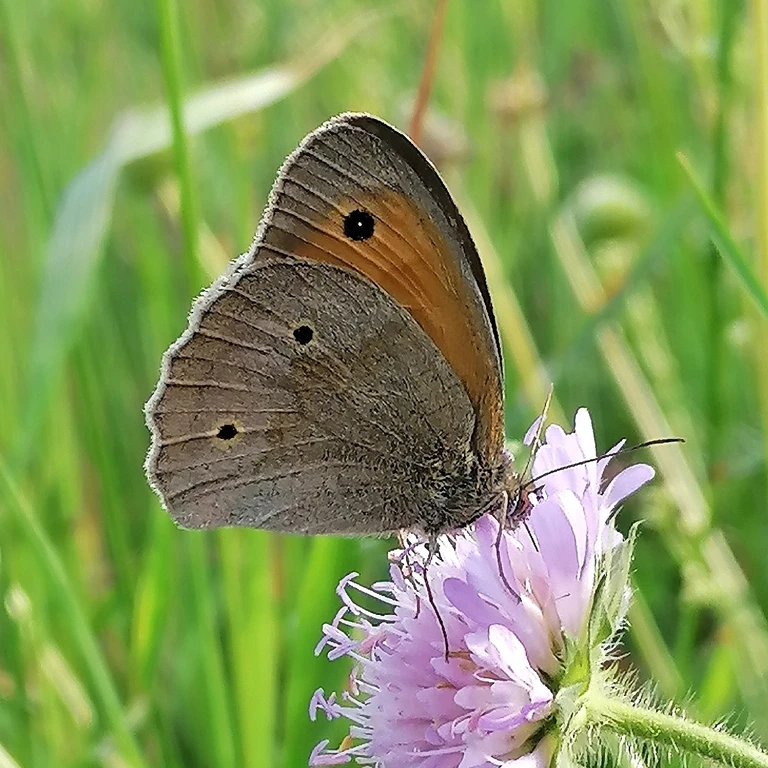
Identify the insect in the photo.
Maniola jurtina
